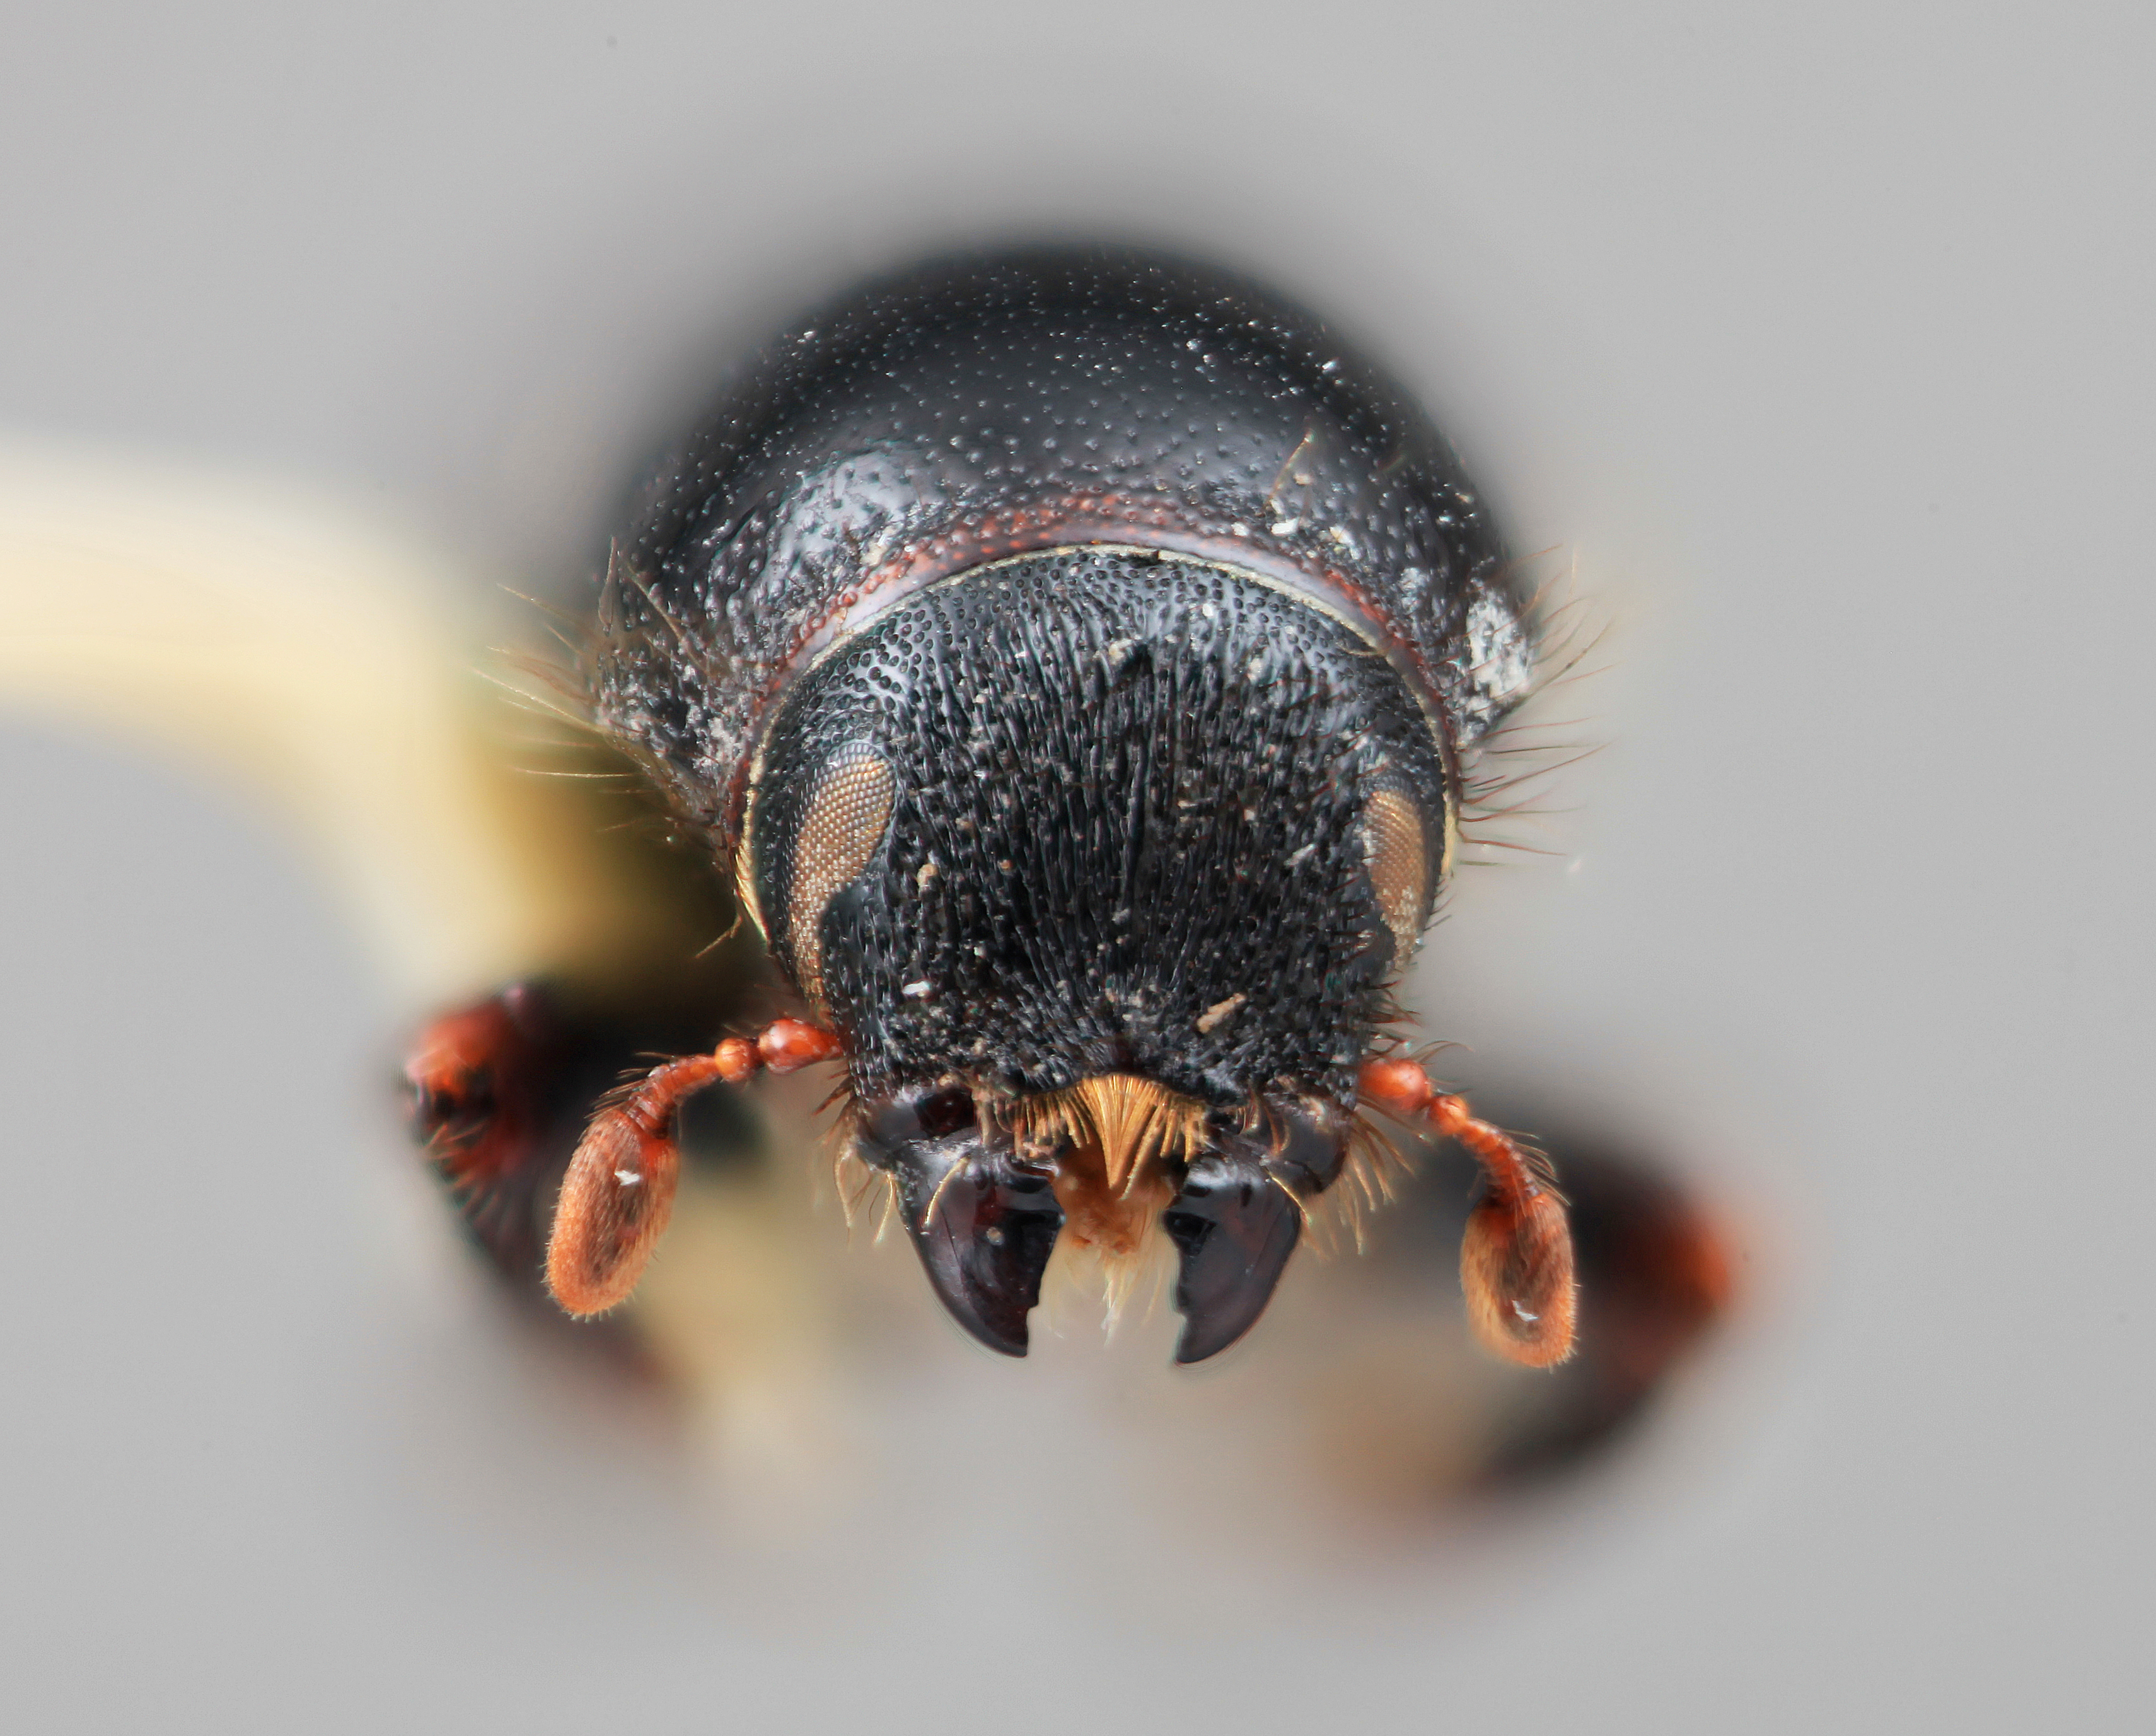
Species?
Scolytus mundus
